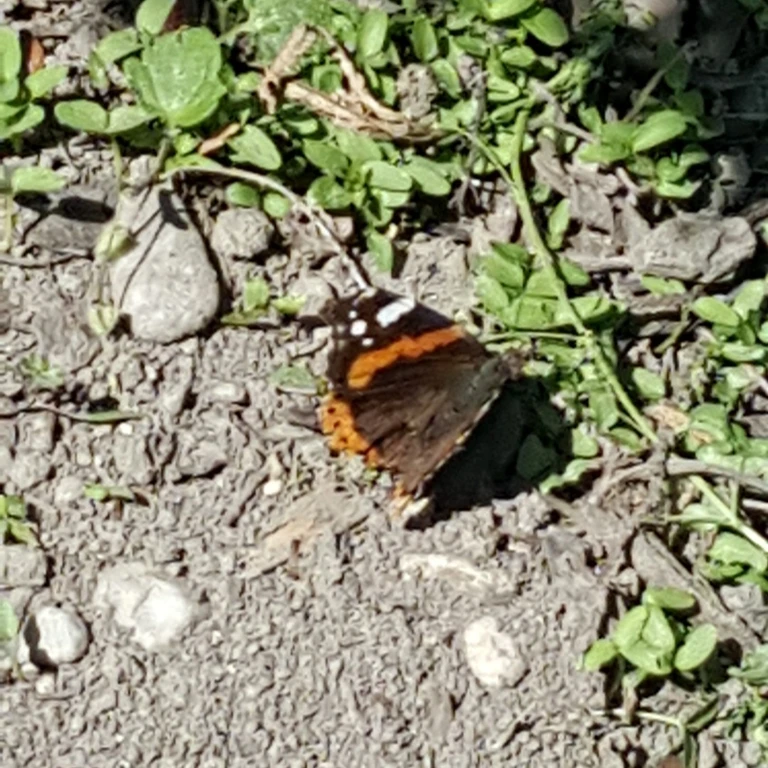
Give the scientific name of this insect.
Vanessa atalanta
